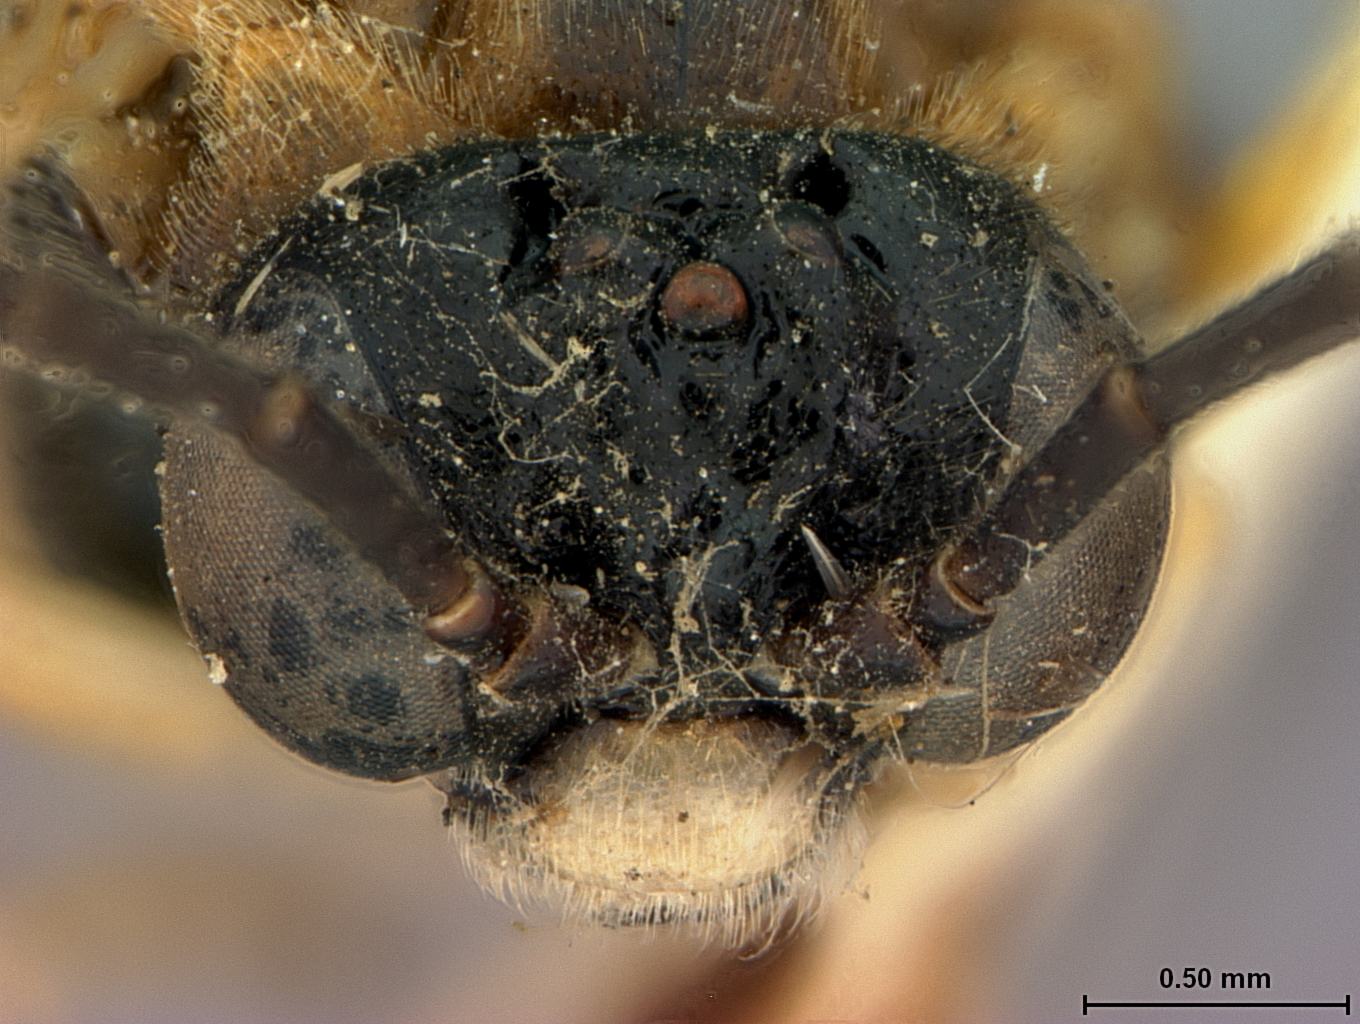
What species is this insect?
Paracharactus leucopodus
